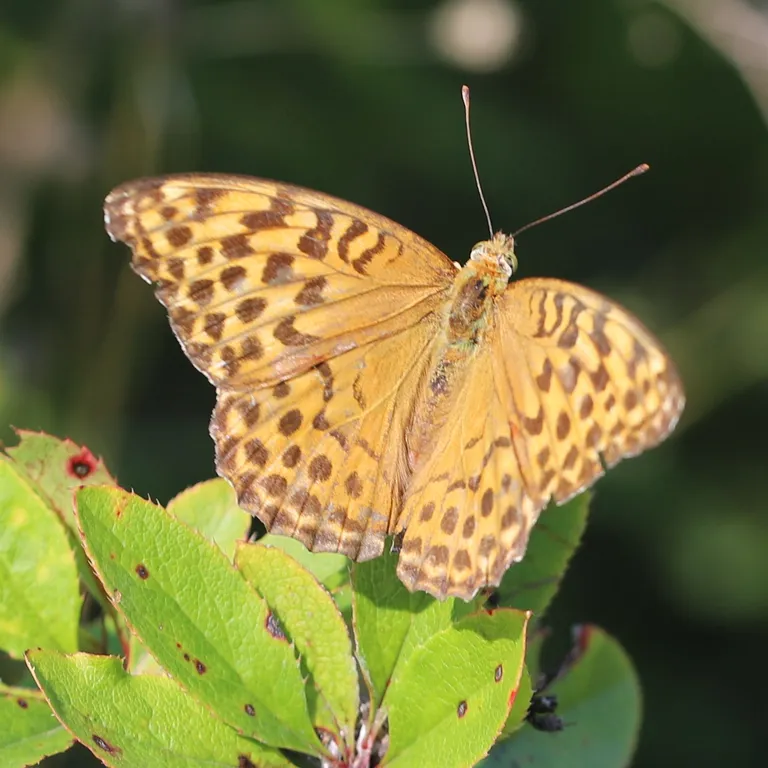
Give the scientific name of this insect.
Argynnis paphia
